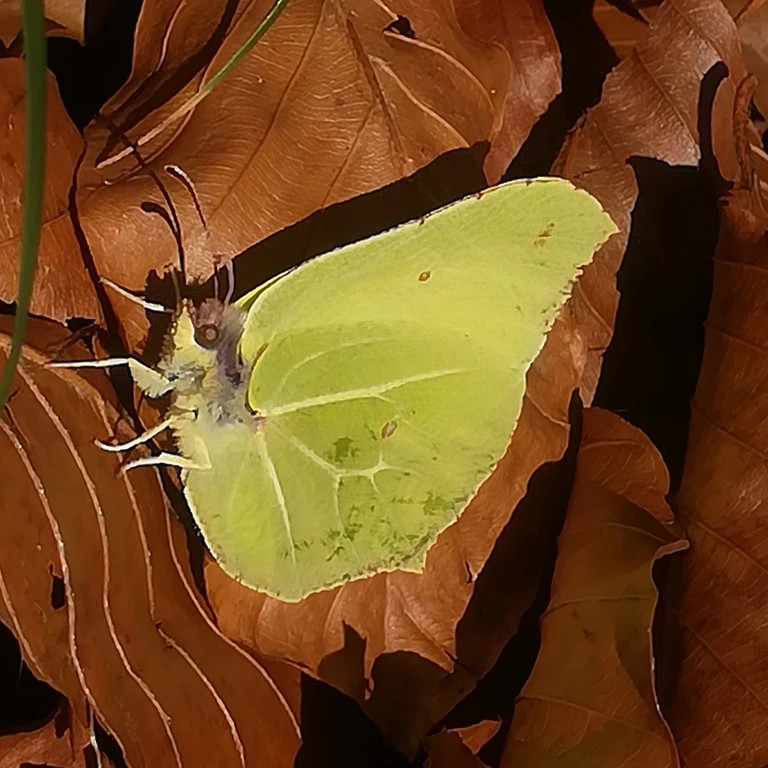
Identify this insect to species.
Gonepteryx rhamni
